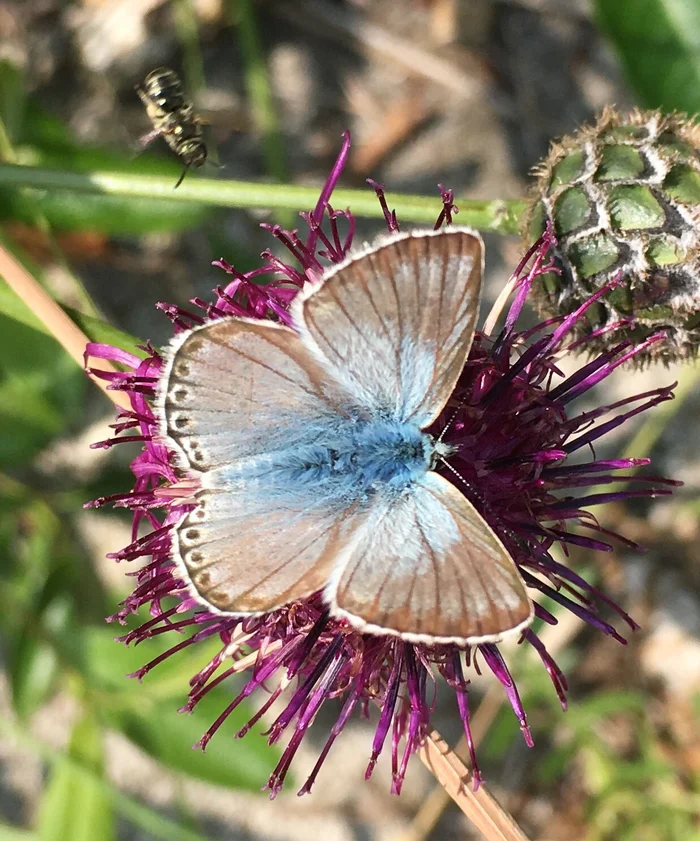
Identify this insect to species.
Lysandra coridon
